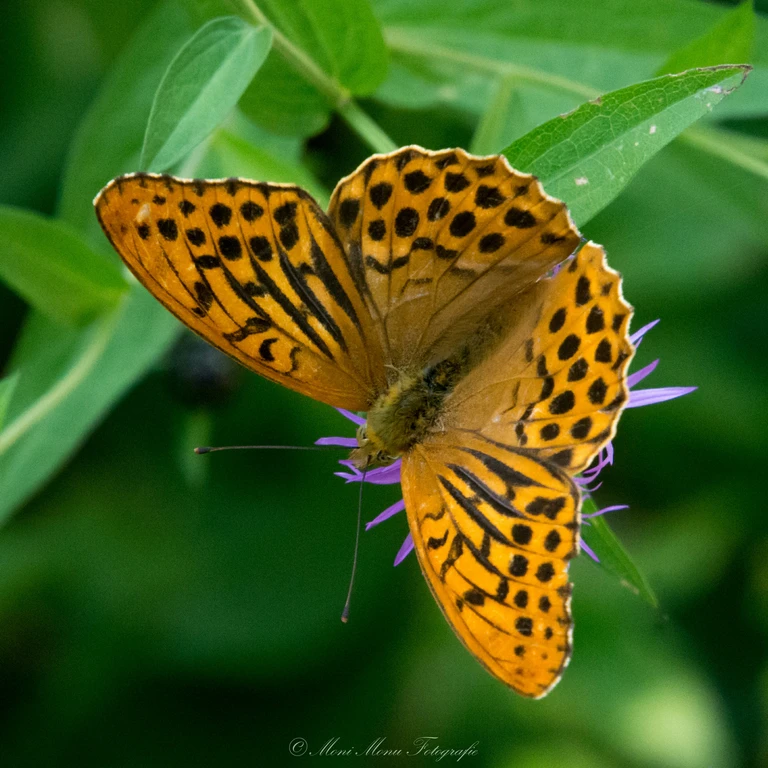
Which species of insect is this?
Argynnis paphia
